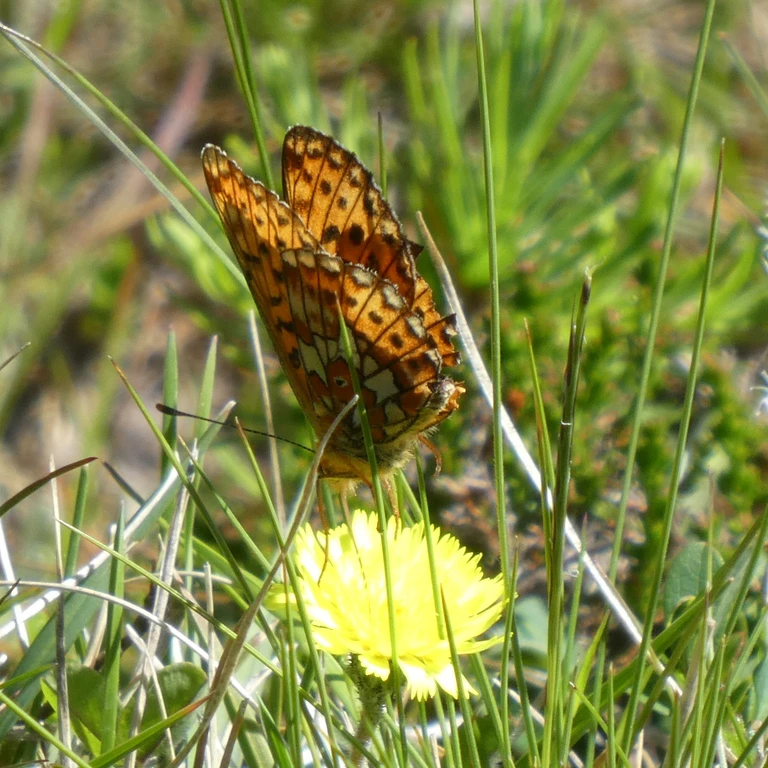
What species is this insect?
Boloria euphrosyne (also Clossiana euphrosyne)
